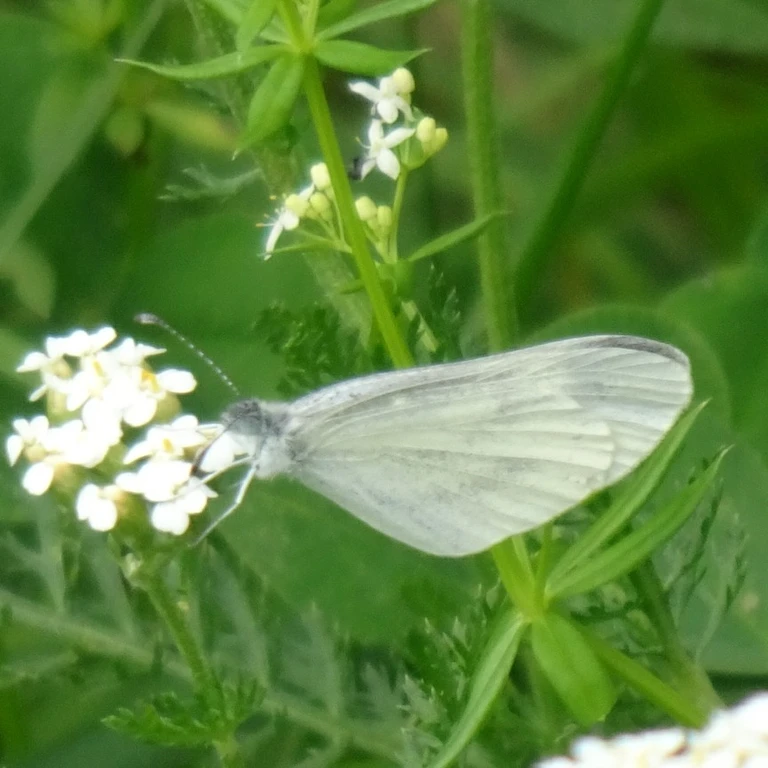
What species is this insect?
Leptidea sinapis/juvernica
